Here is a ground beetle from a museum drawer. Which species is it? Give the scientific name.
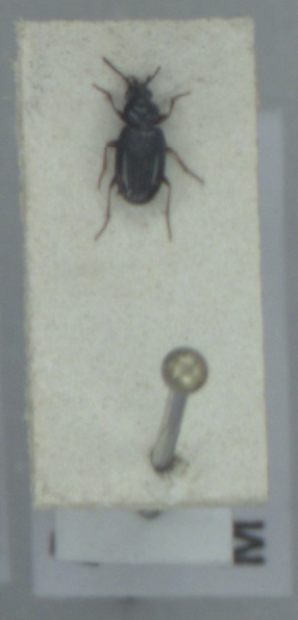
Bembidion guttula
